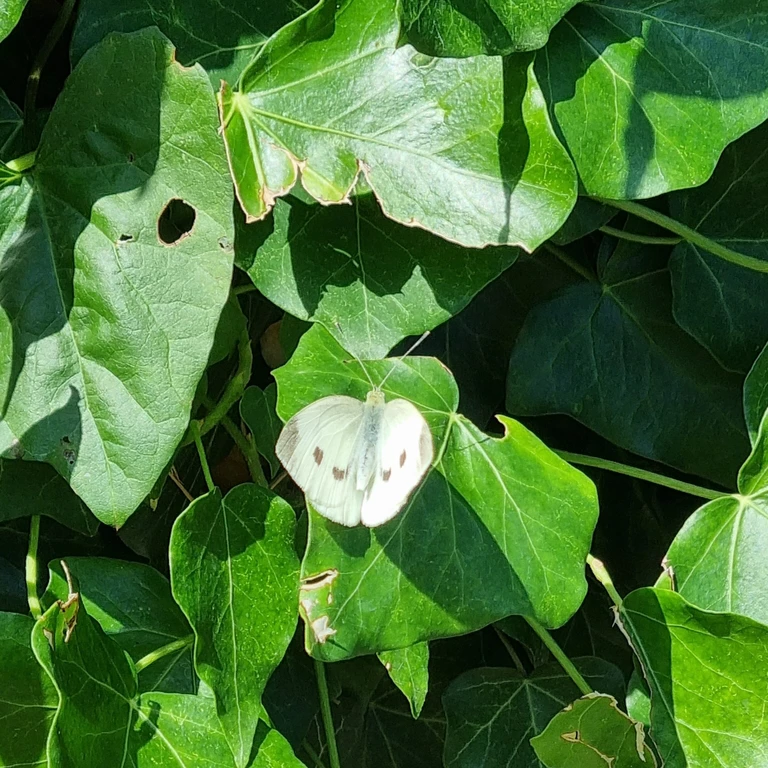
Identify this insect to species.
Pieris rapae
